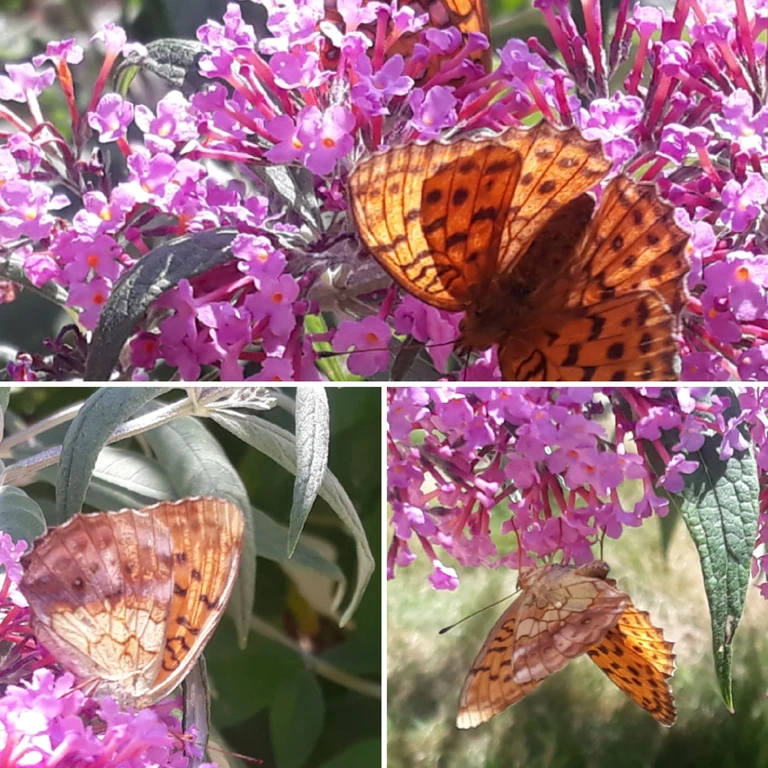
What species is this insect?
Brenthis daphne
